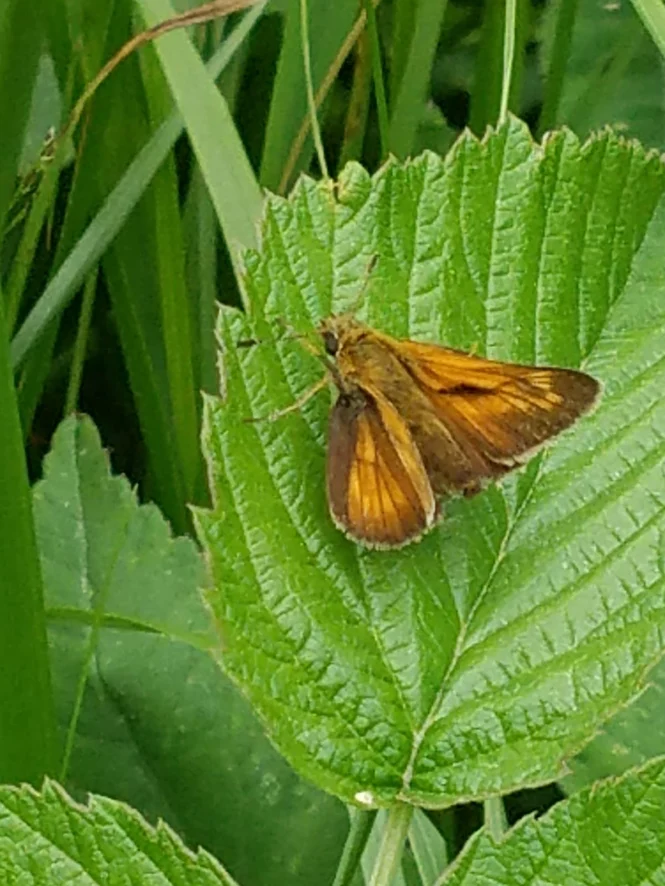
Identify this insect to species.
Ochlodes sylvanus (also Ochlodes venata)
